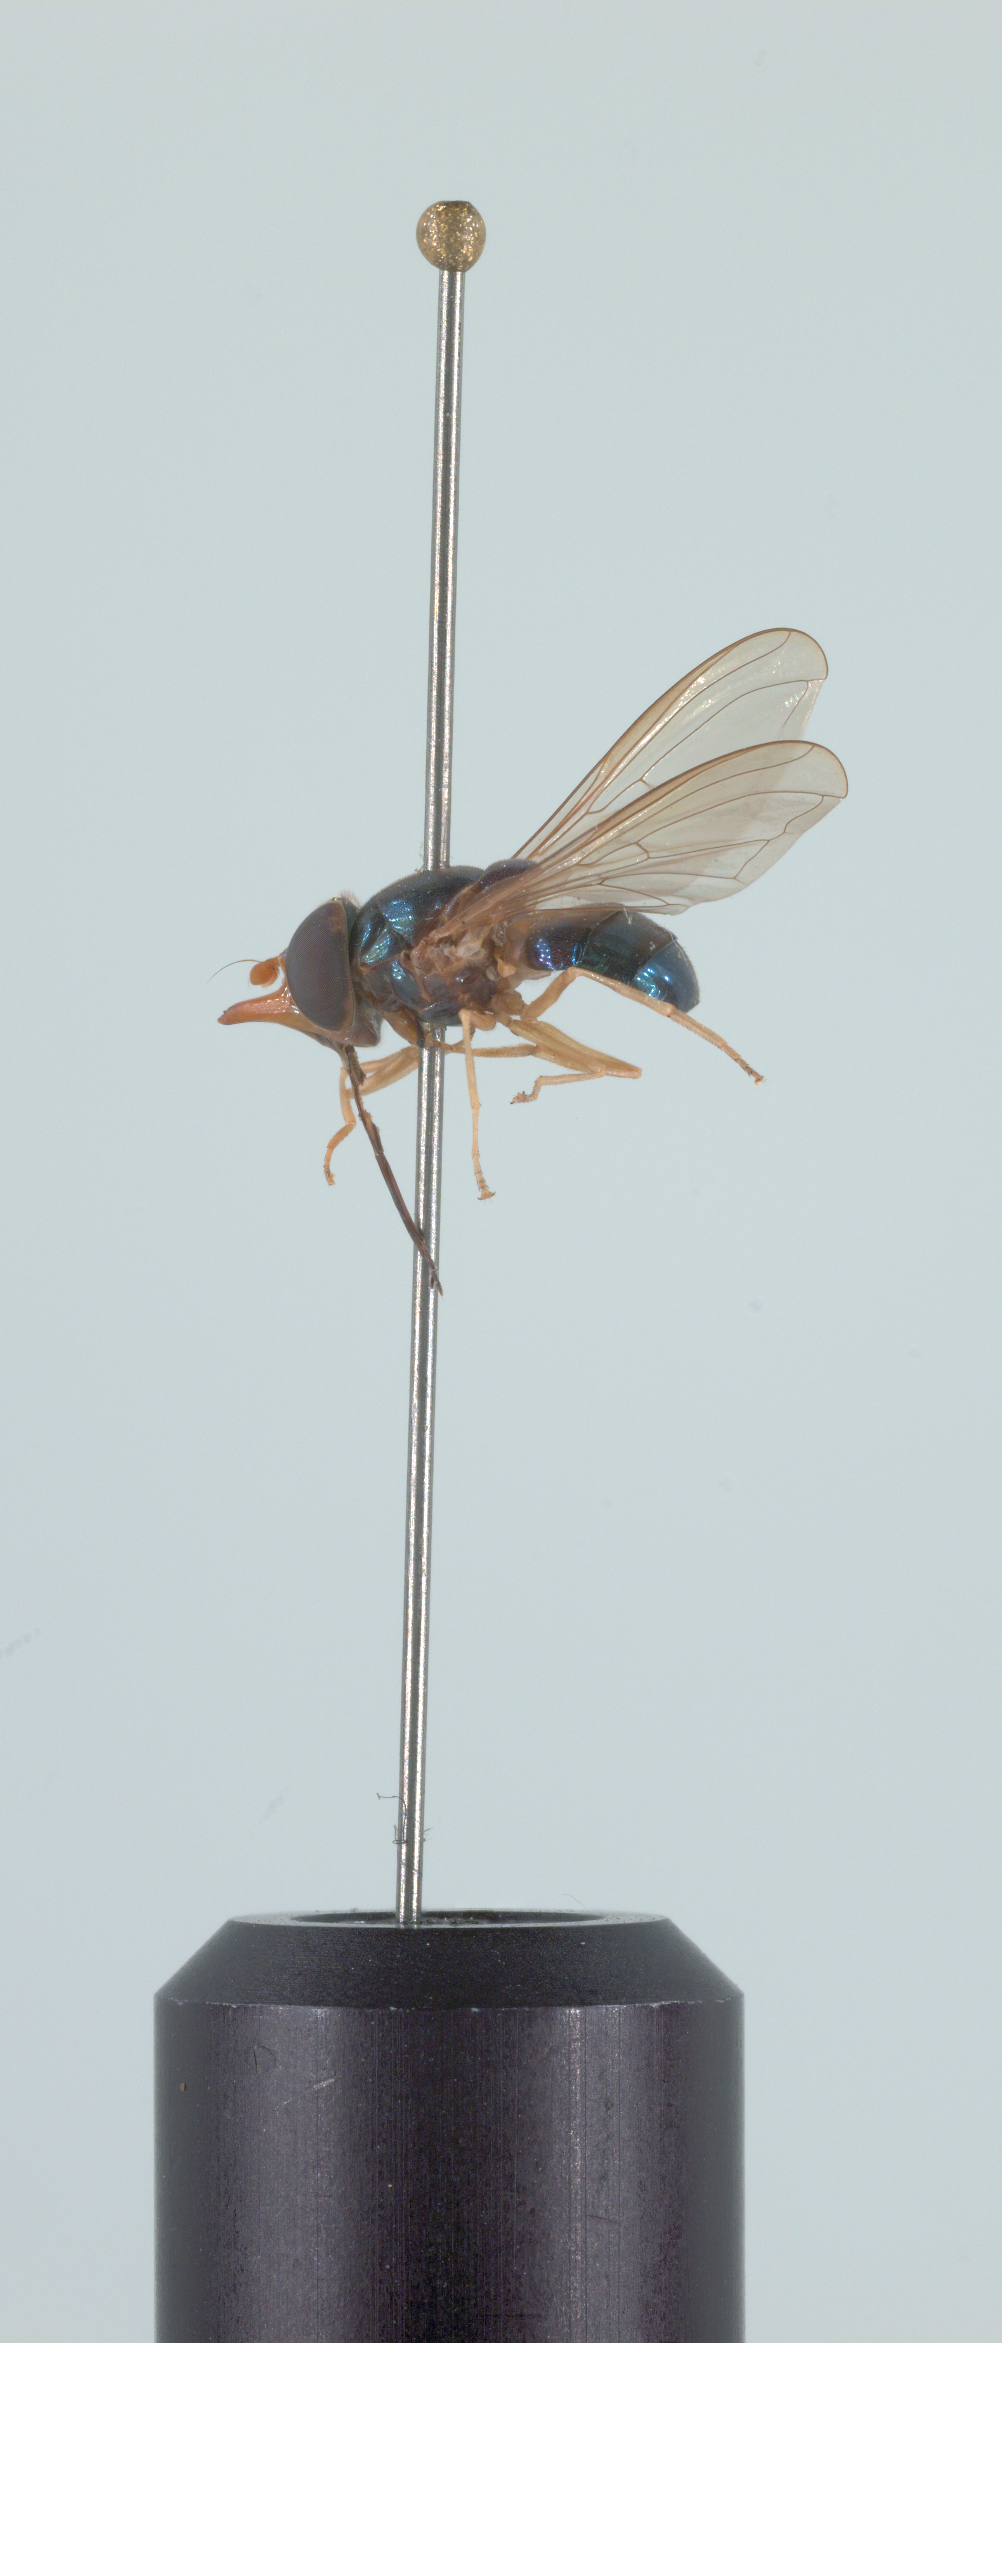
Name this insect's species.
Rhingia caerulescens
